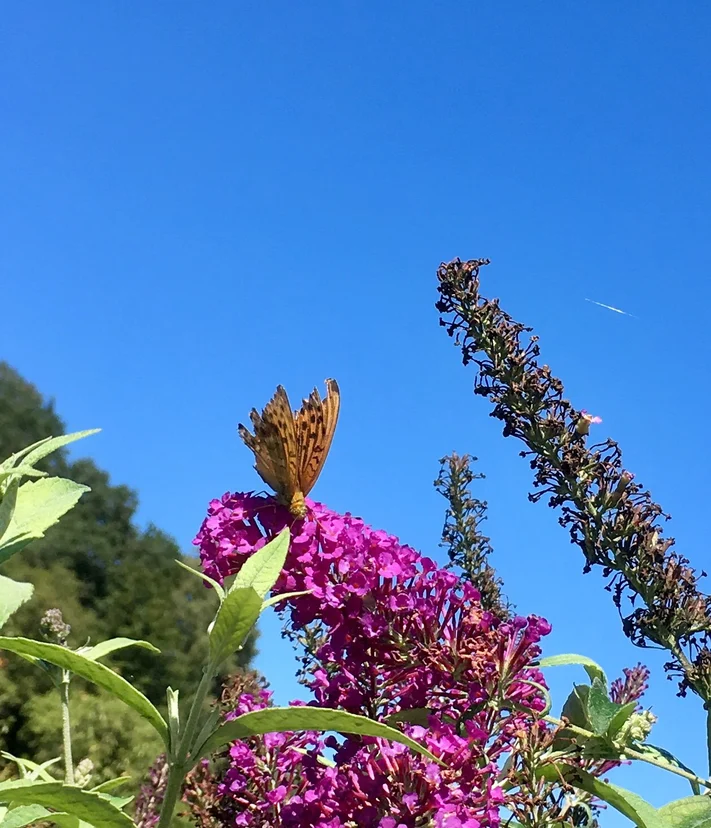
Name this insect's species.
Argynnis paphia
